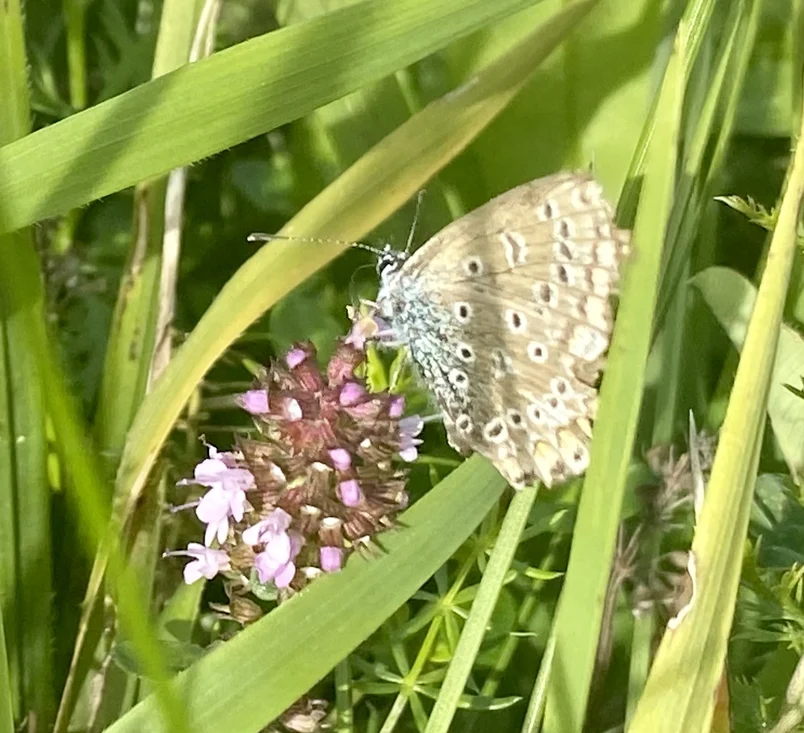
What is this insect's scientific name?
Polyommatus icarus
